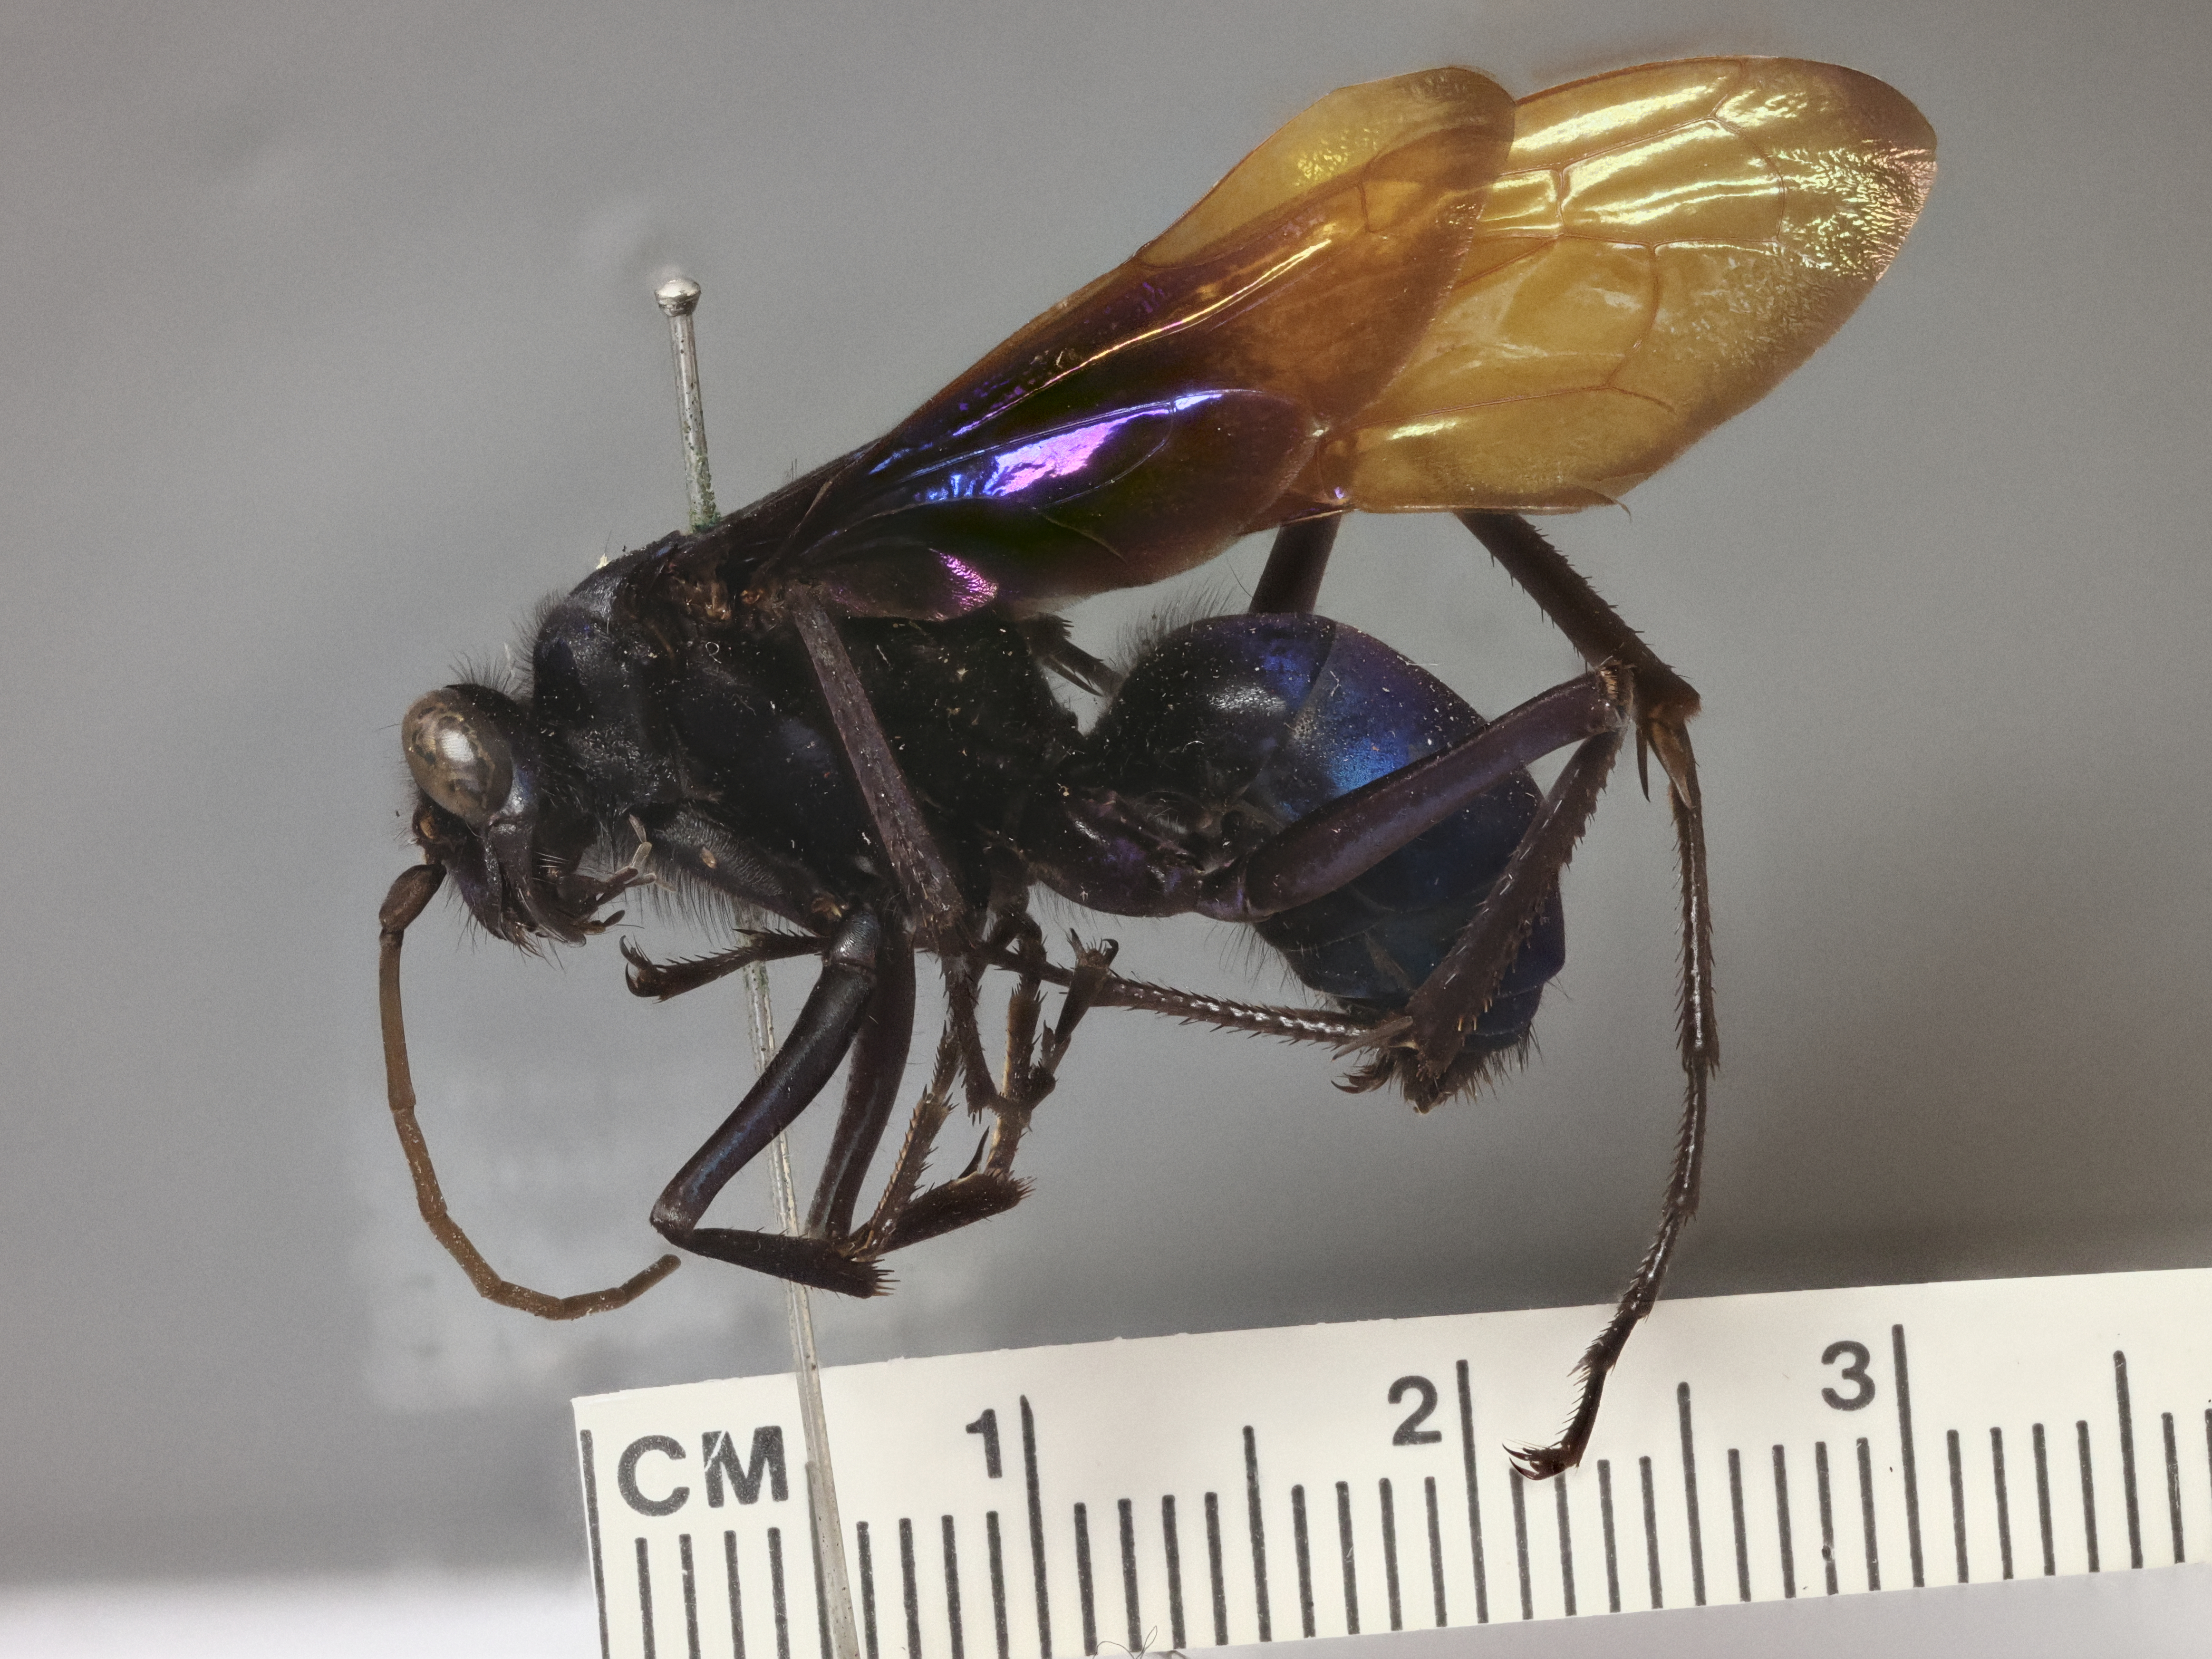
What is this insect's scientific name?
Cyphononyx rizali
